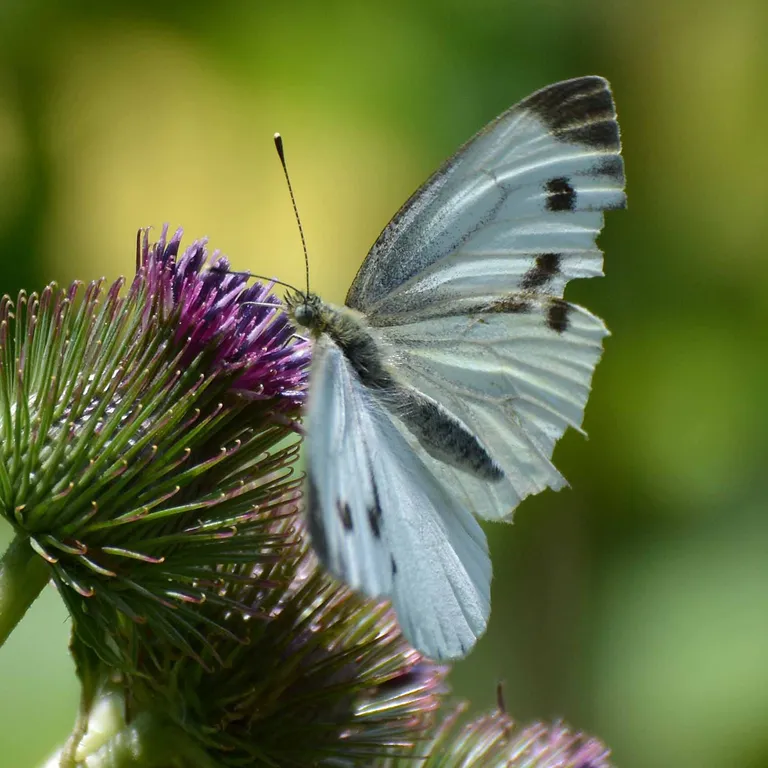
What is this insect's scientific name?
Pieris napi
